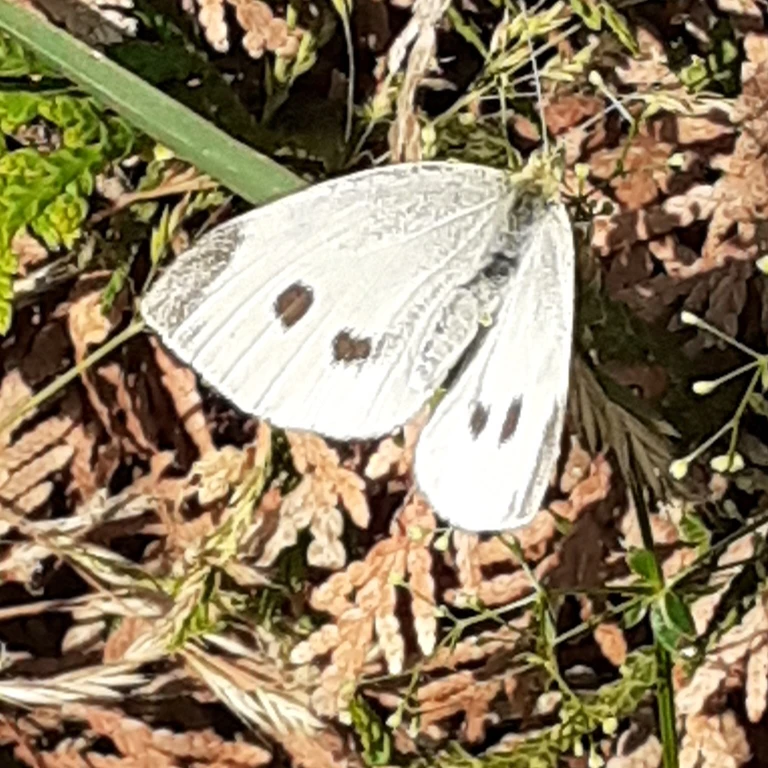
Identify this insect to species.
Pieris rapae
